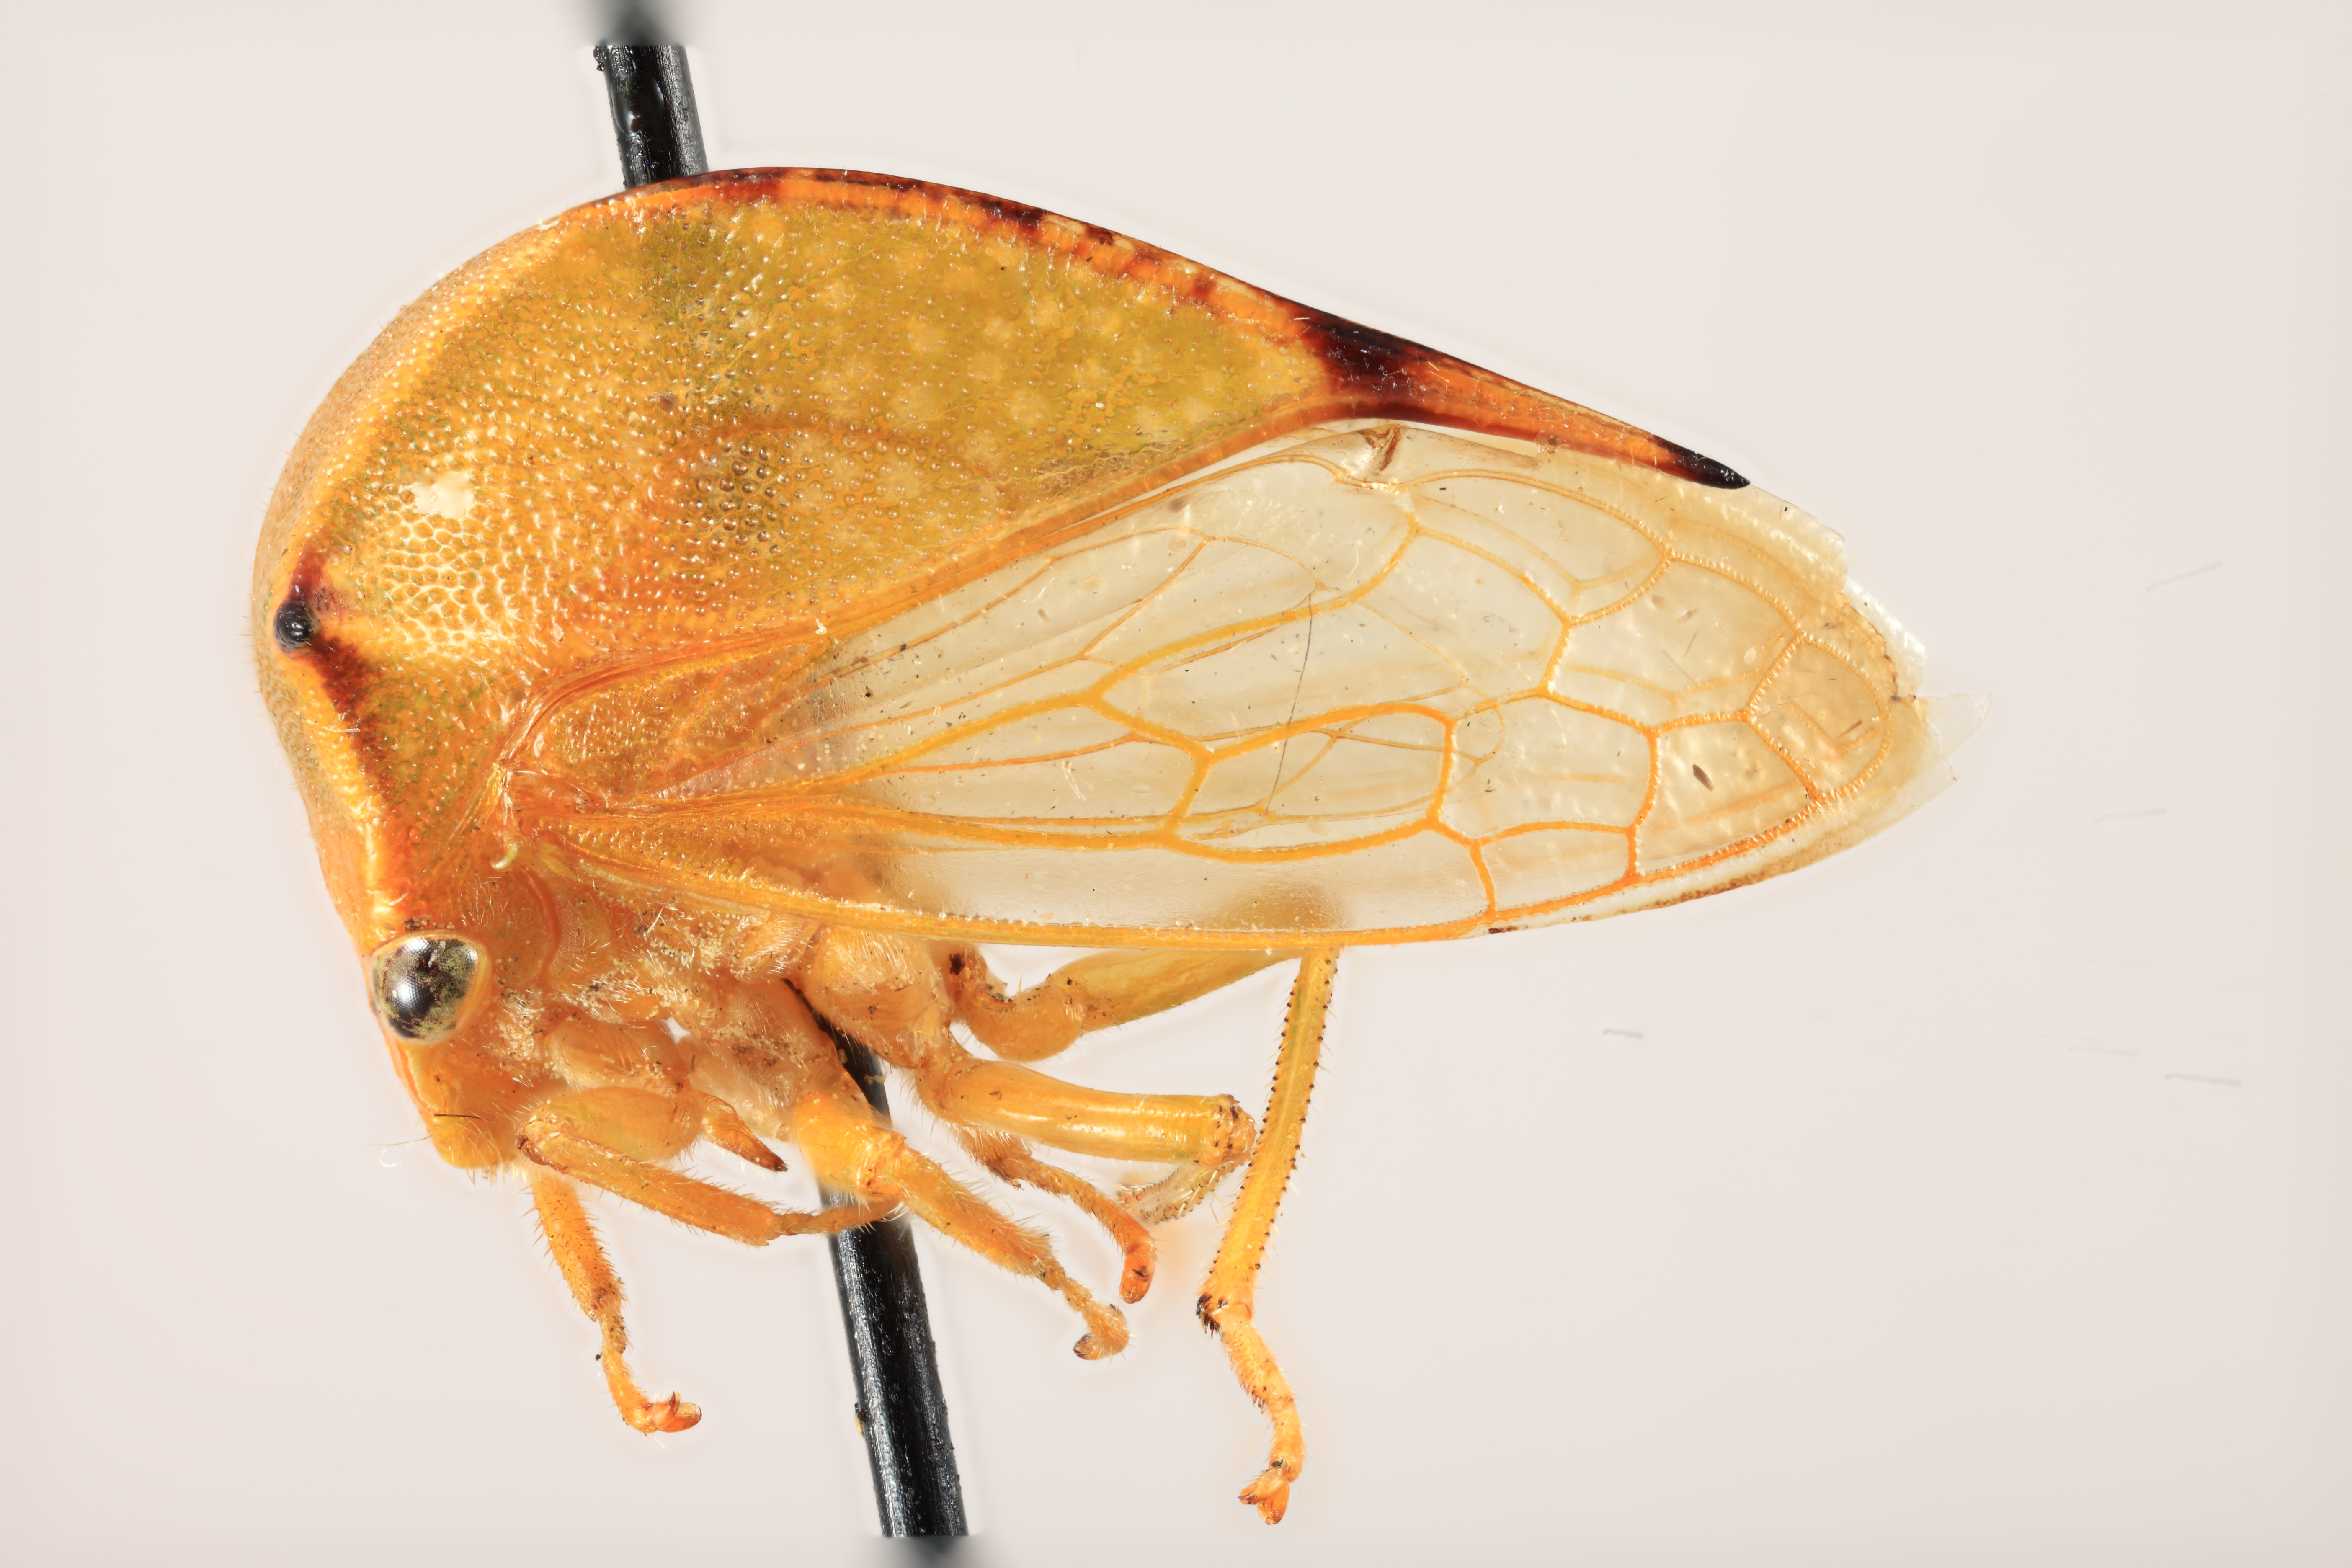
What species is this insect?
Stictocephala bisonia
